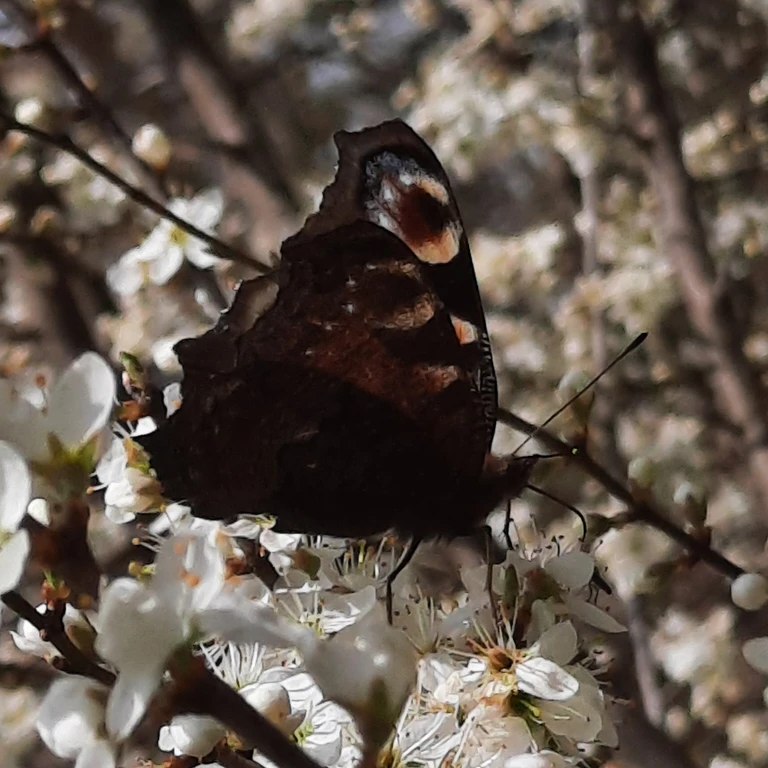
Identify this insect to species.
Aglais io
